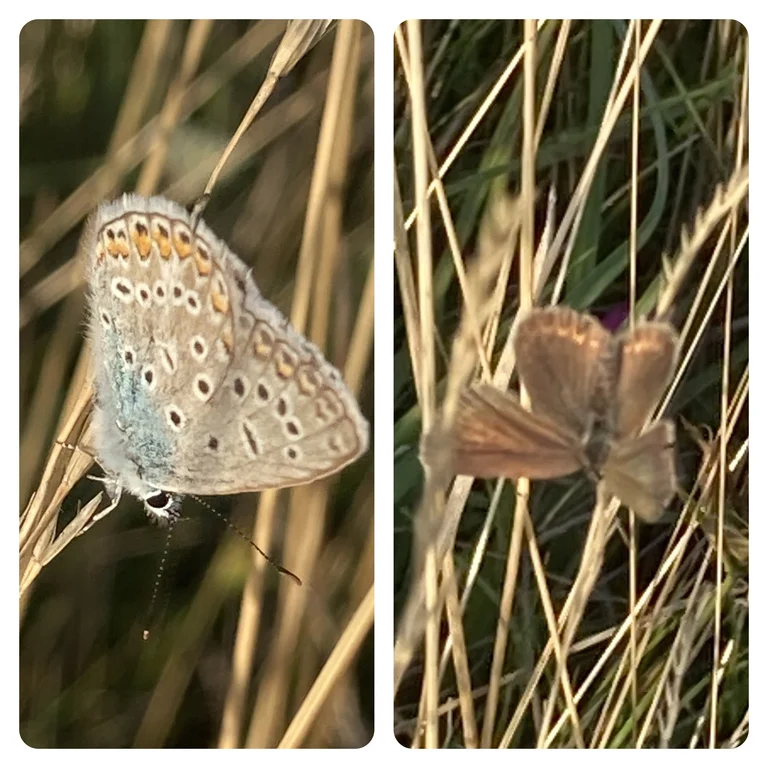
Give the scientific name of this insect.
Polyommatus icarus
